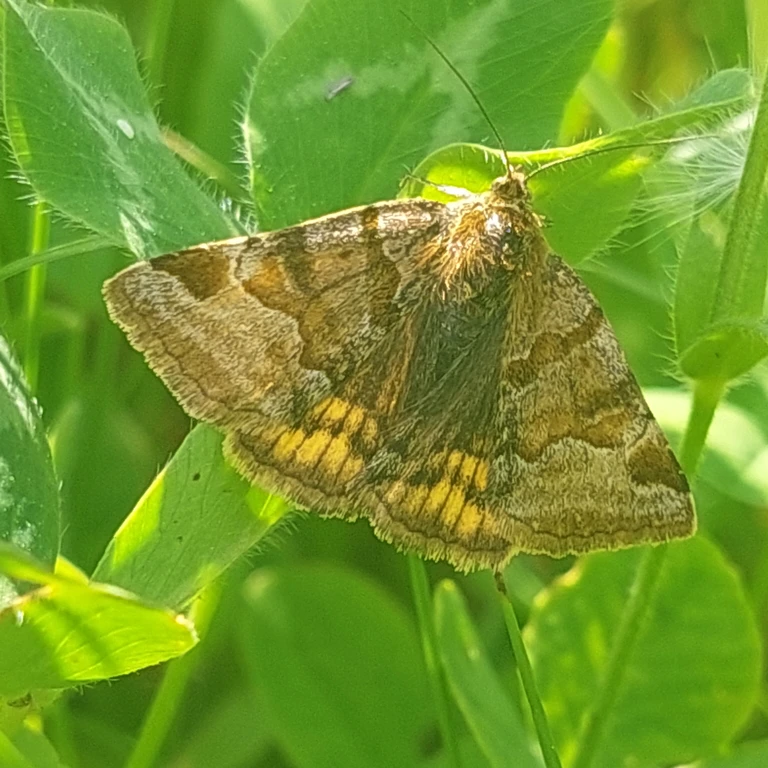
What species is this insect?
Euclidia glyphica
